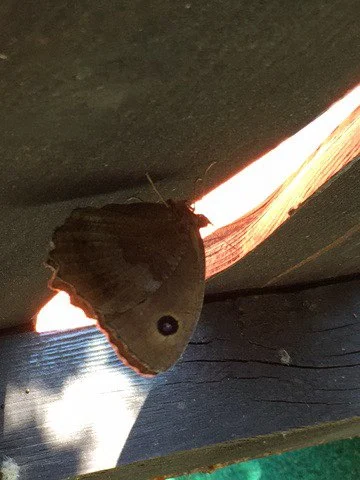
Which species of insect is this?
Minois dryas
